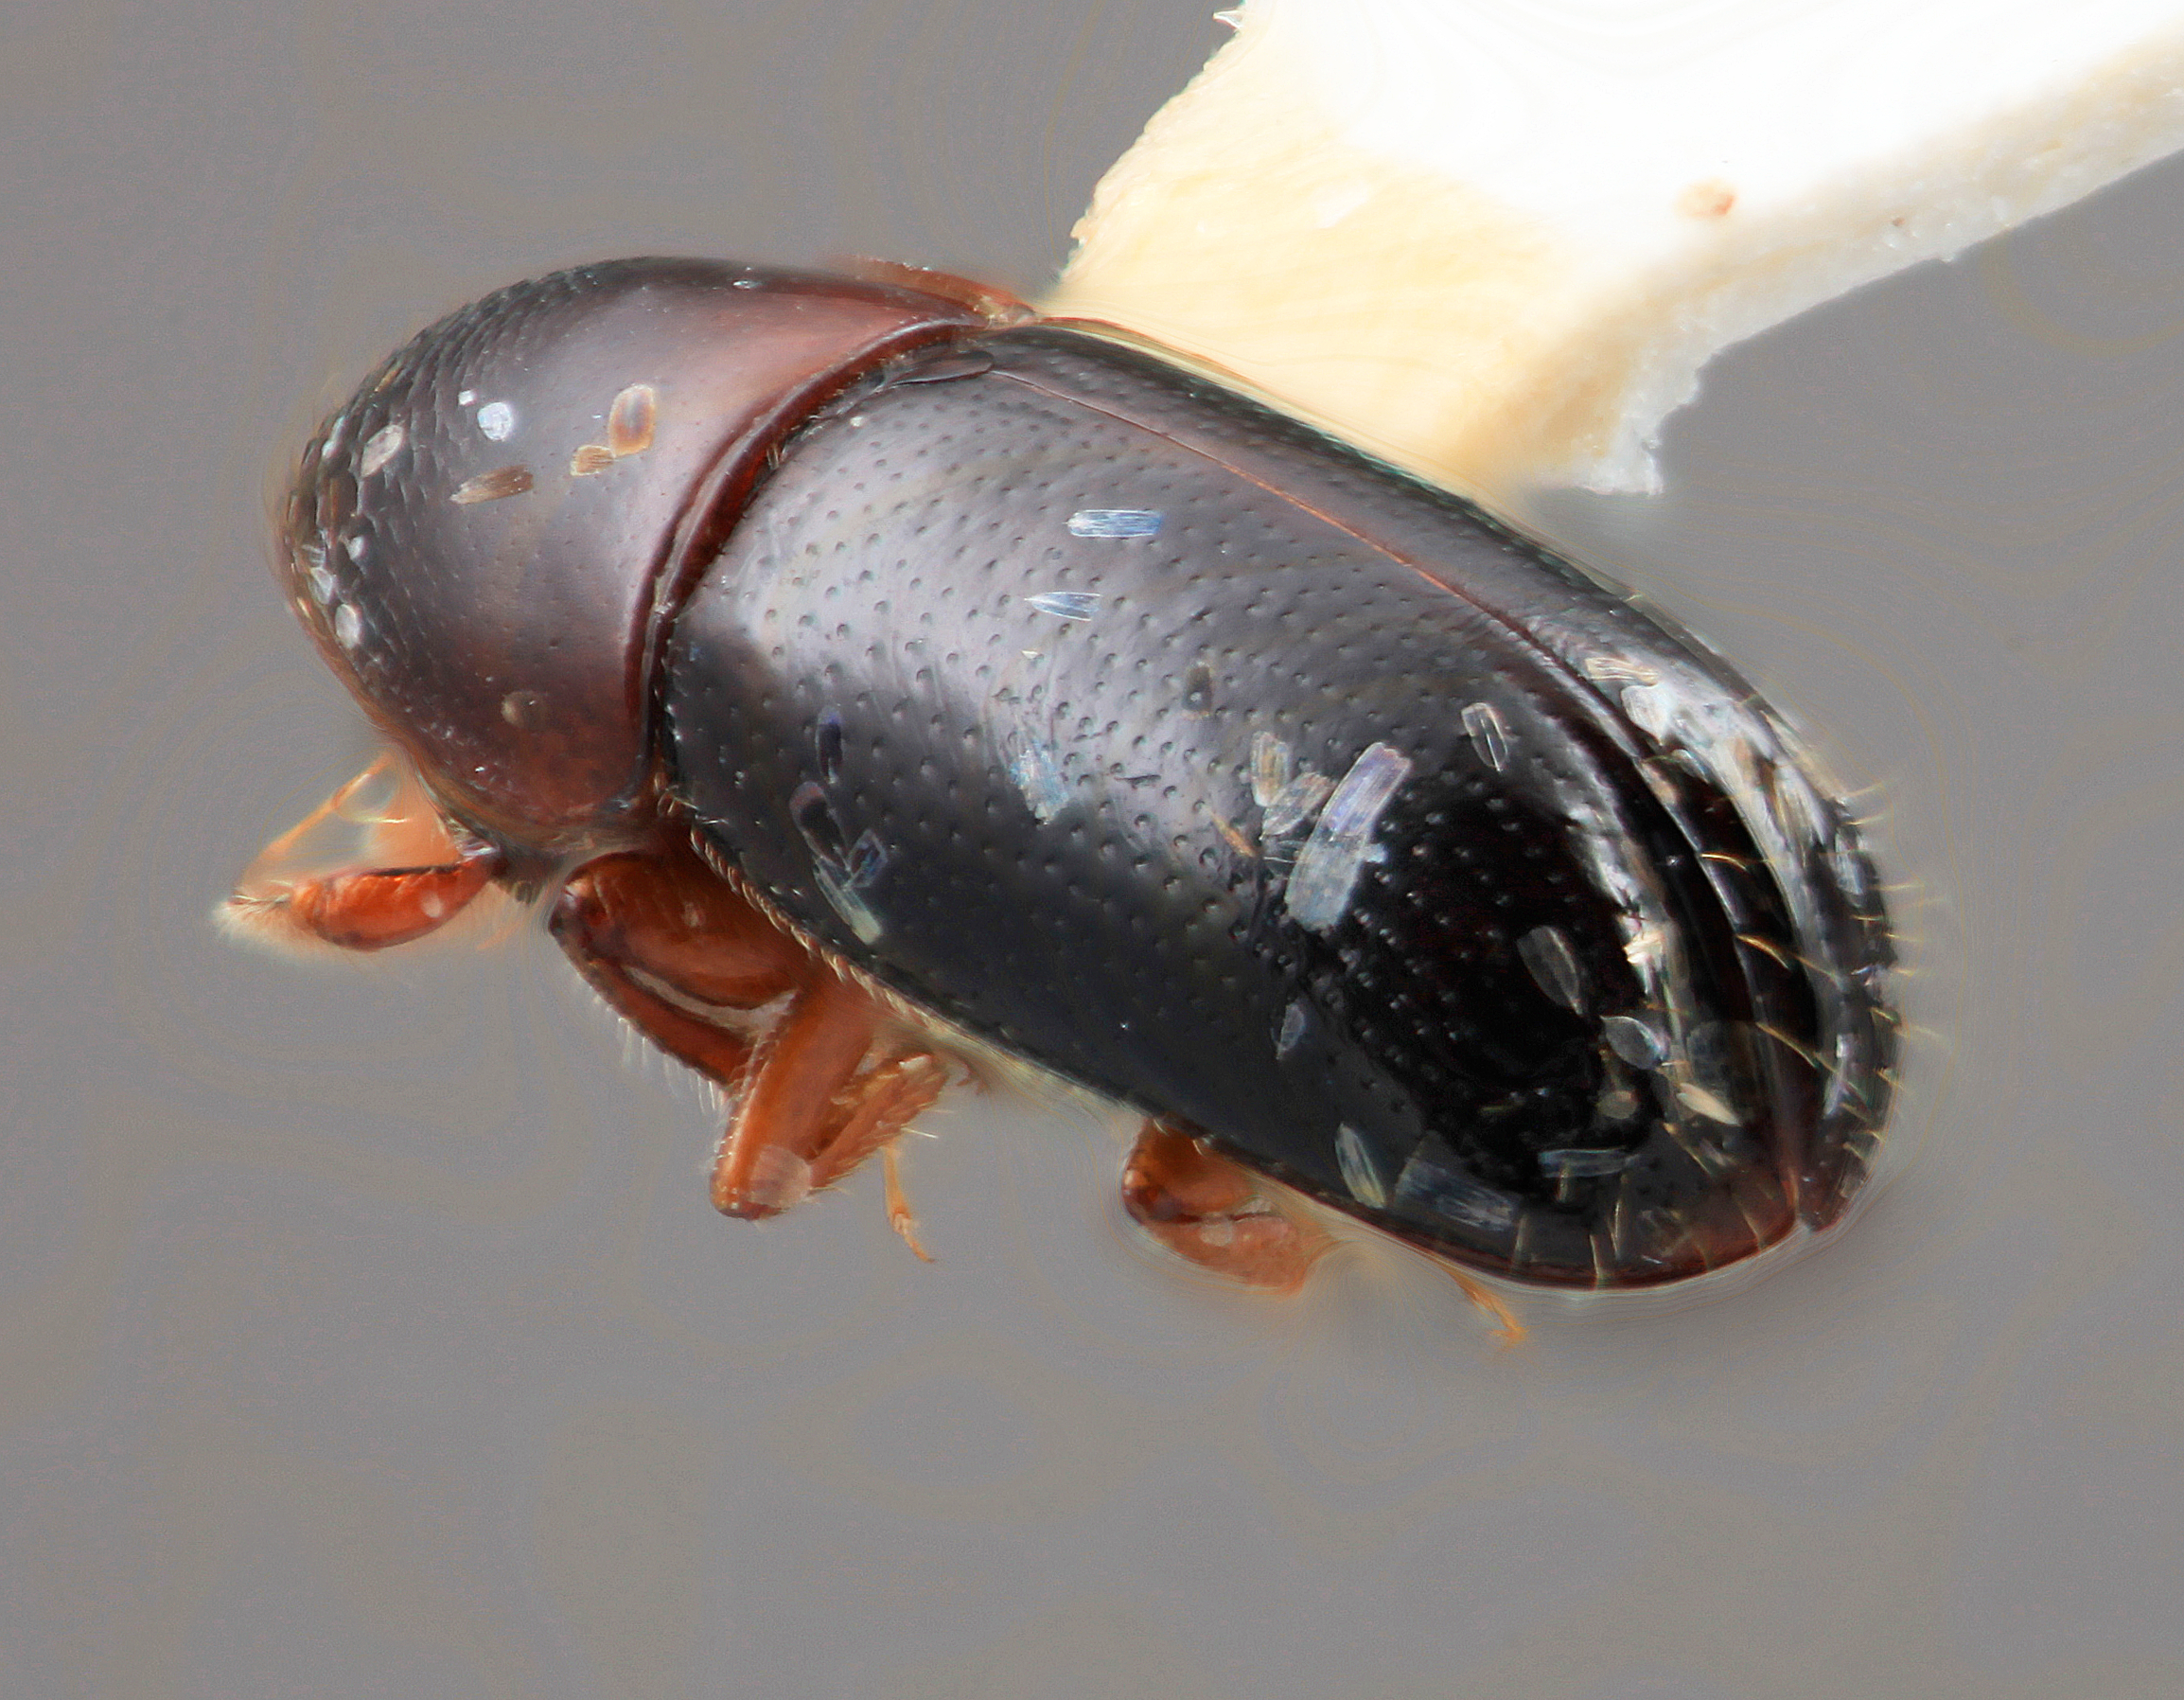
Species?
Corthylus splendidulus
